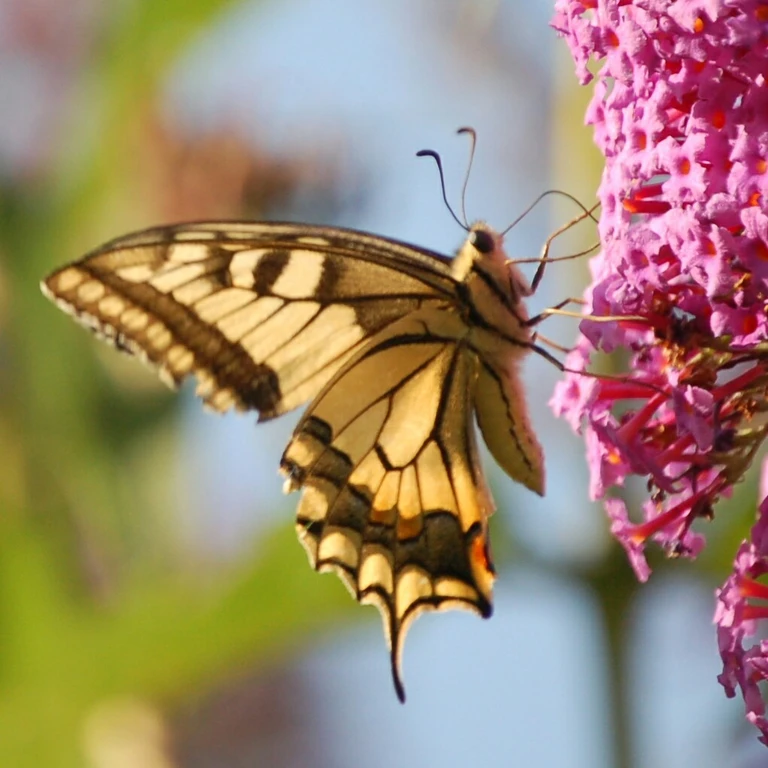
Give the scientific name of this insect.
Papilio machaon
